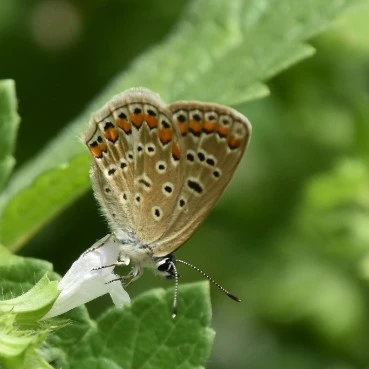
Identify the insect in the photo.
Polyommatus icarus
